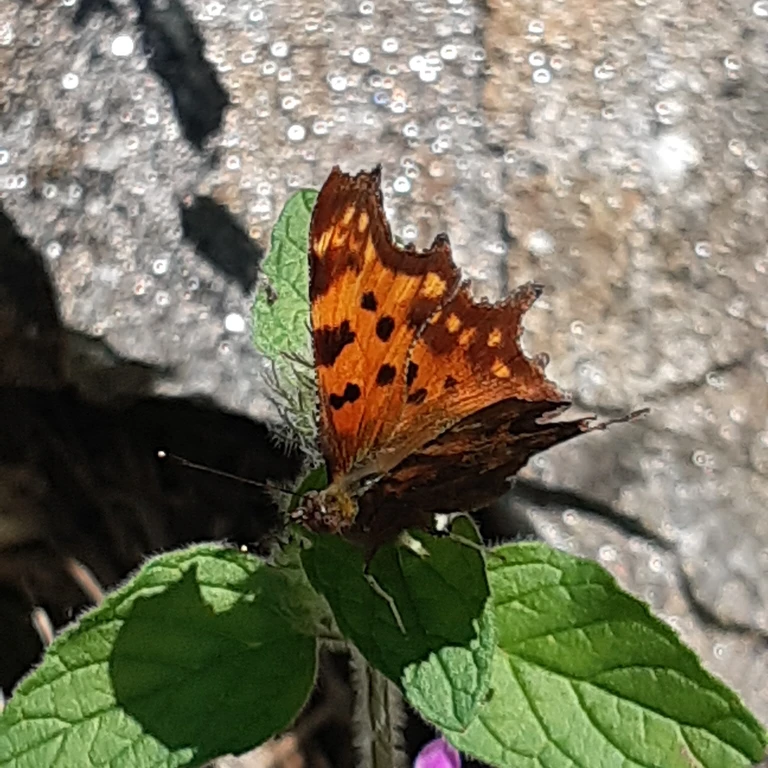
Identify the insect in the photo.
Polygonia c-album
